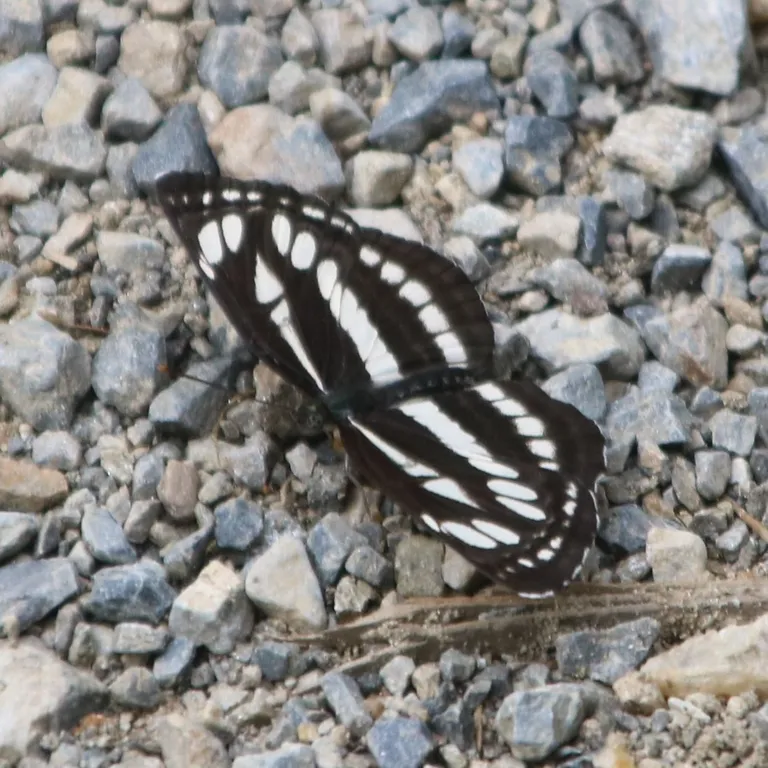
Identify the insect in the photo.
Neptis sappho
